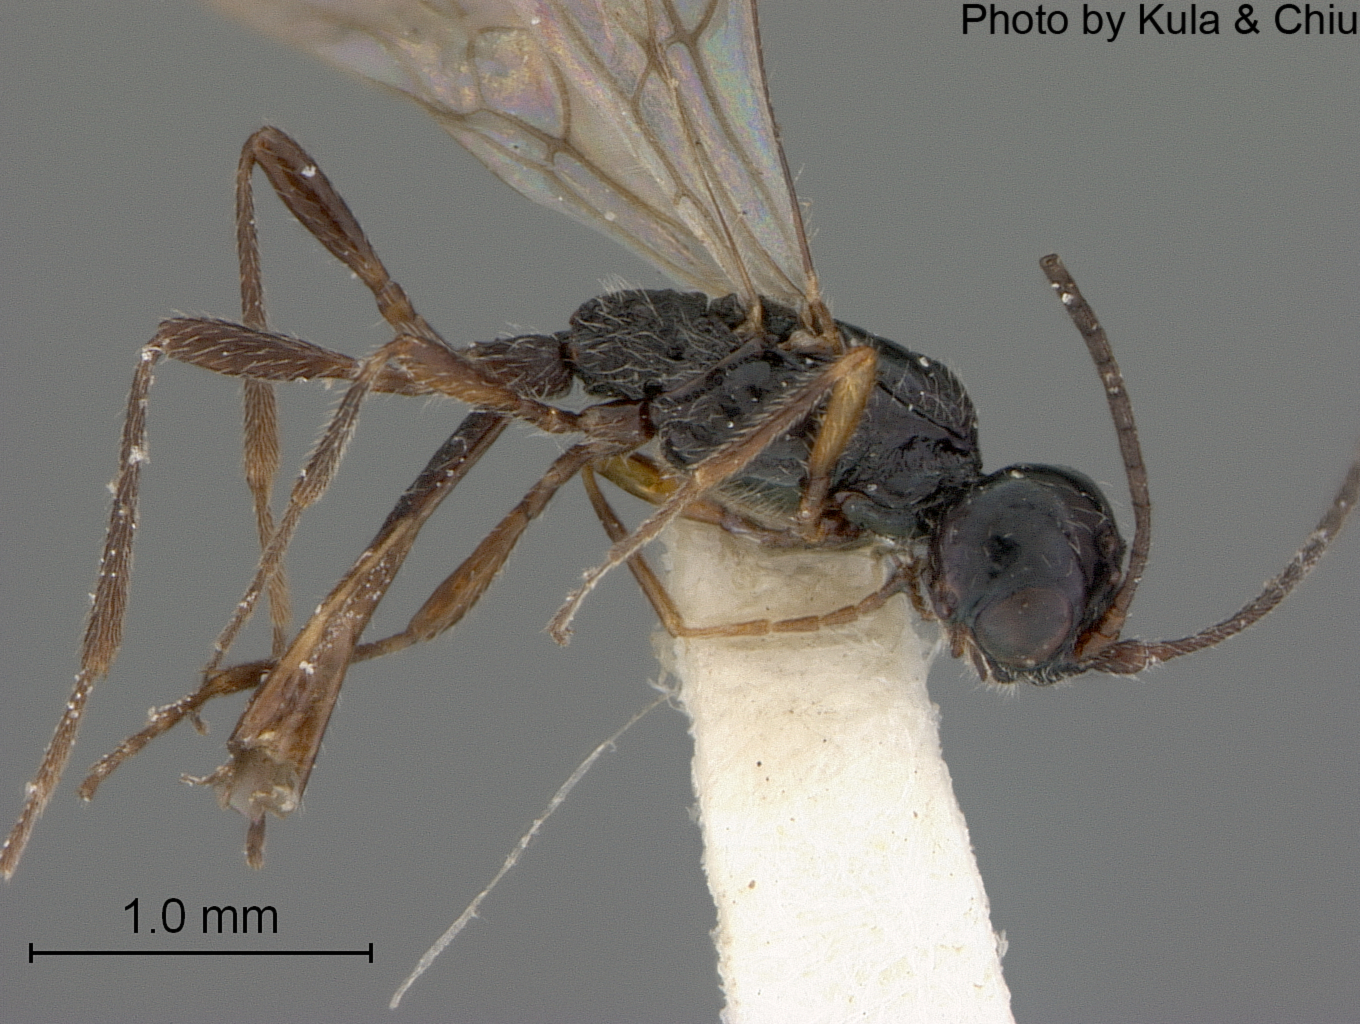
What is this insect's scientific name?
Coelinius nigripes
